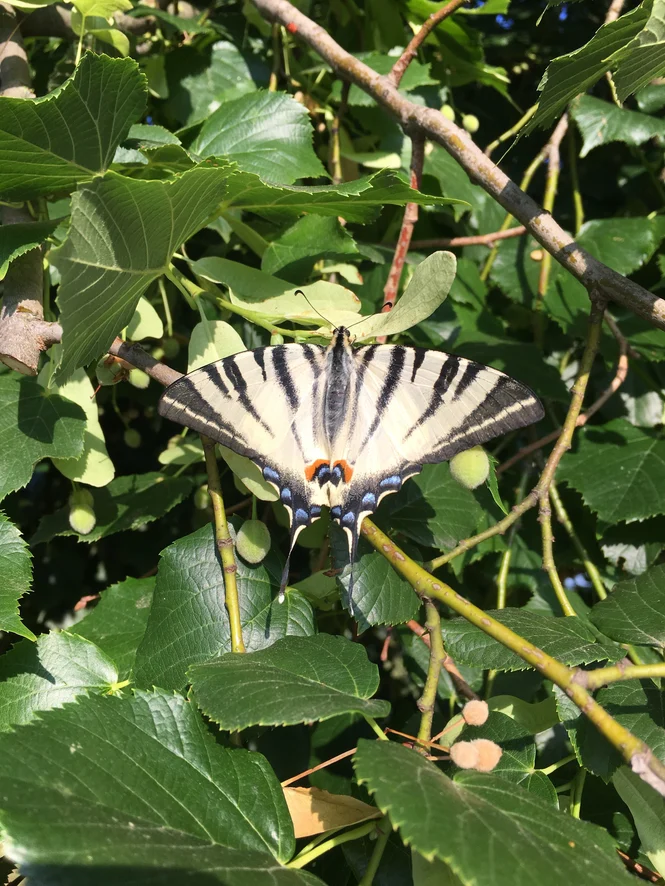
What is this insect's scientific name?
Iphiclides podalirius
